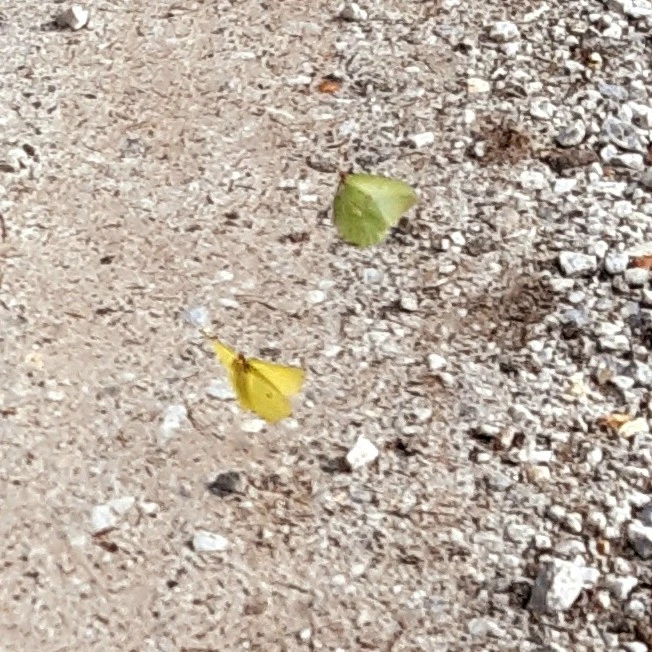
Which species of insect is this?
Gonepteryx rhamni
